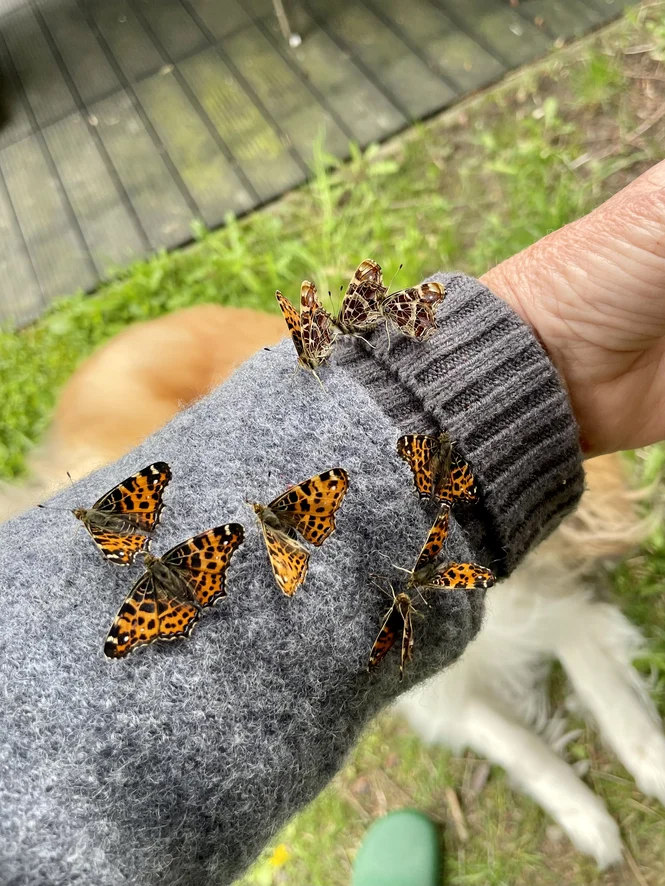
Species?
Araschnia levana
